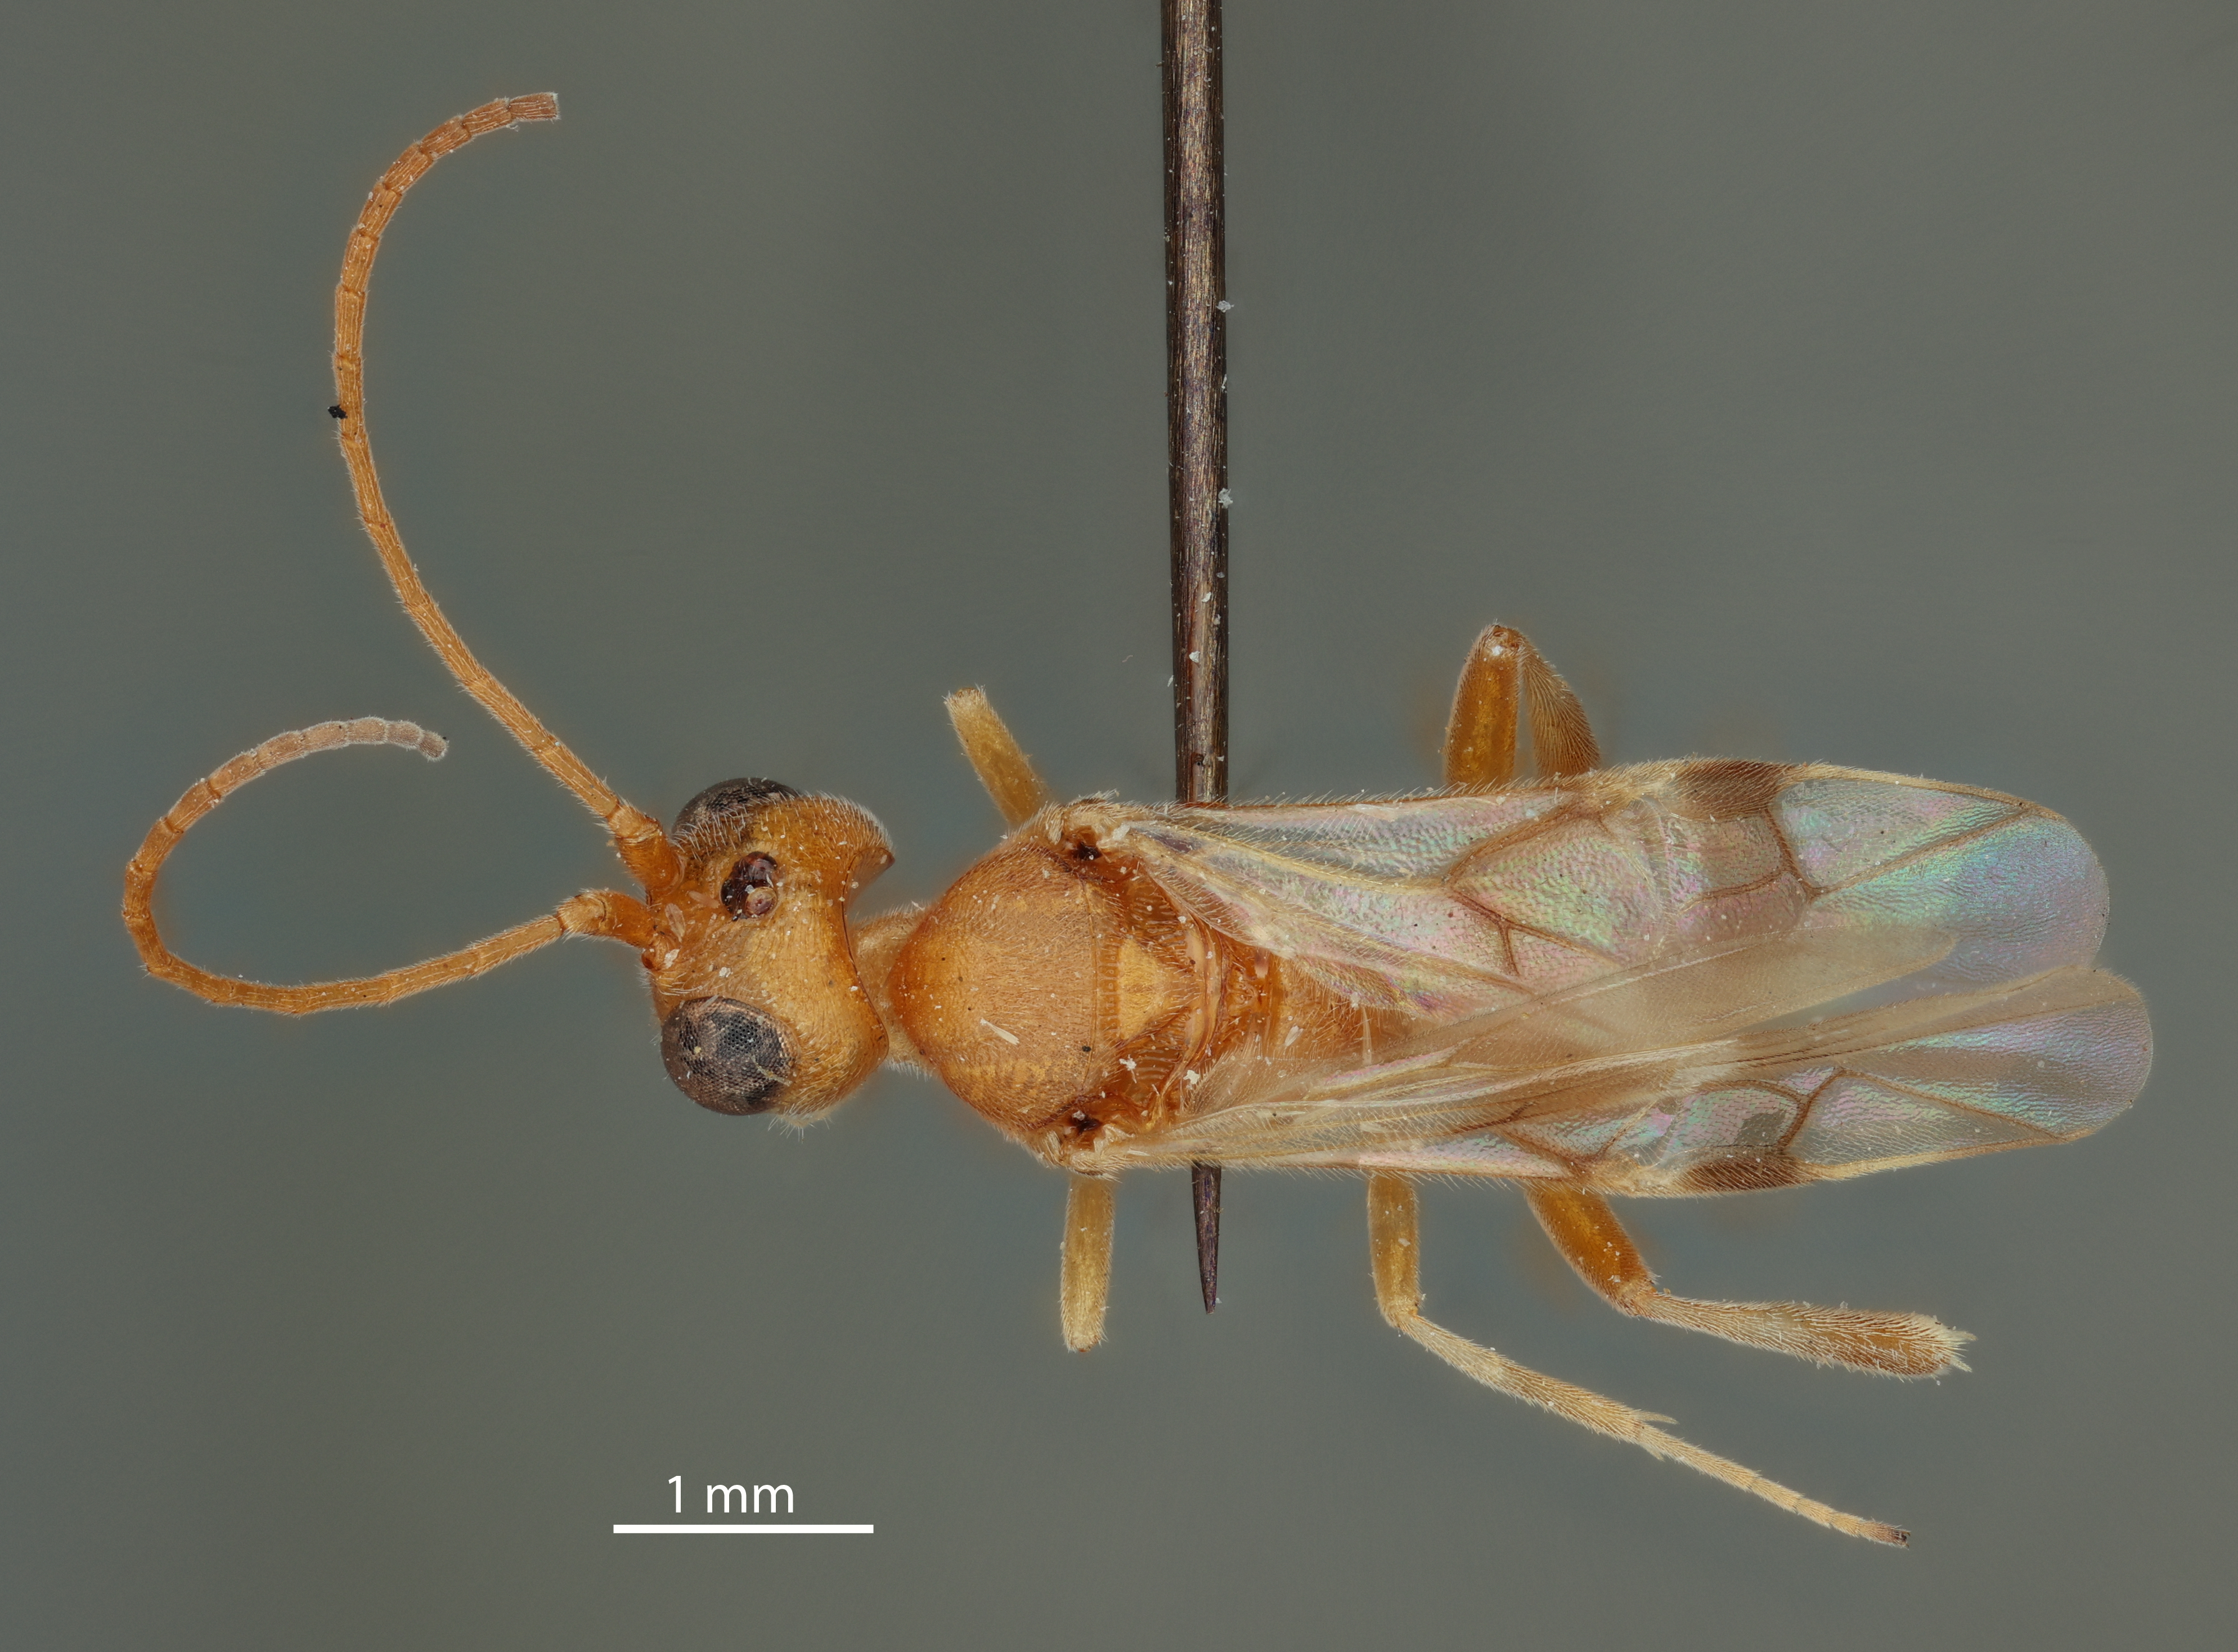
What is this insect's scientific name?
Phanerotoma rufotestacea
